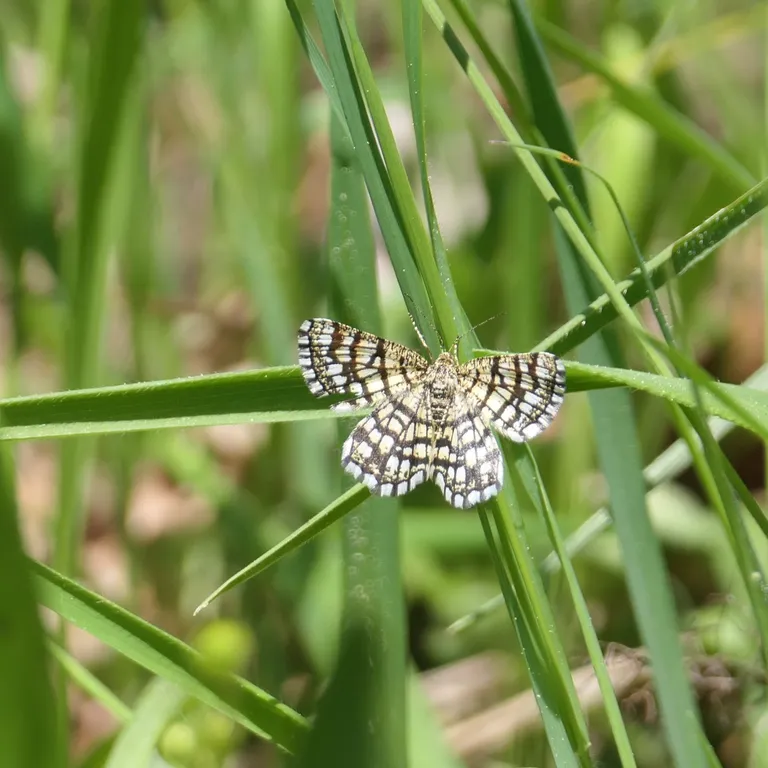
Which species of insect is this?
Chiasmia clathrata
